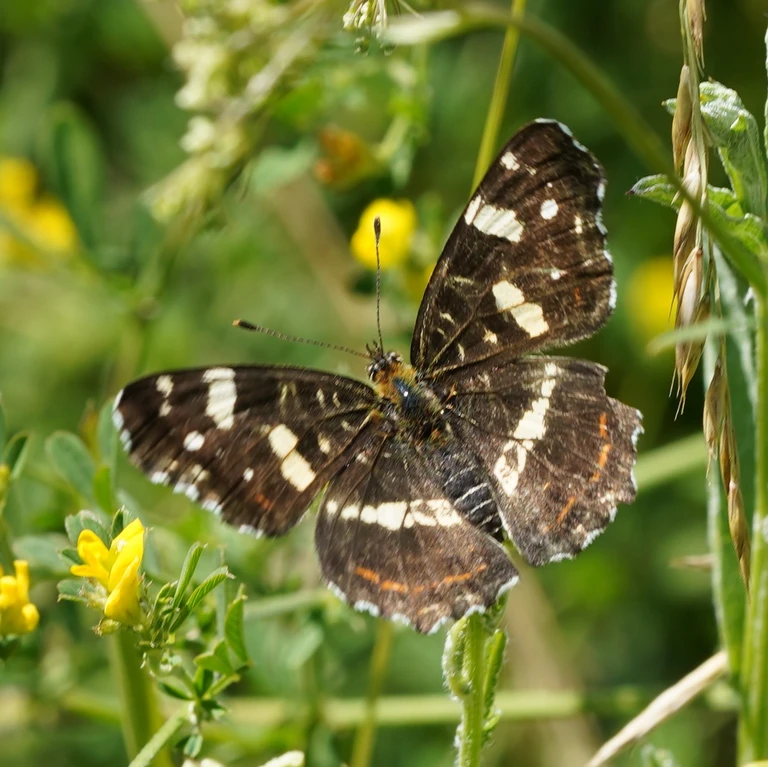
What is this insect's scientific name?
Araschnia levana
